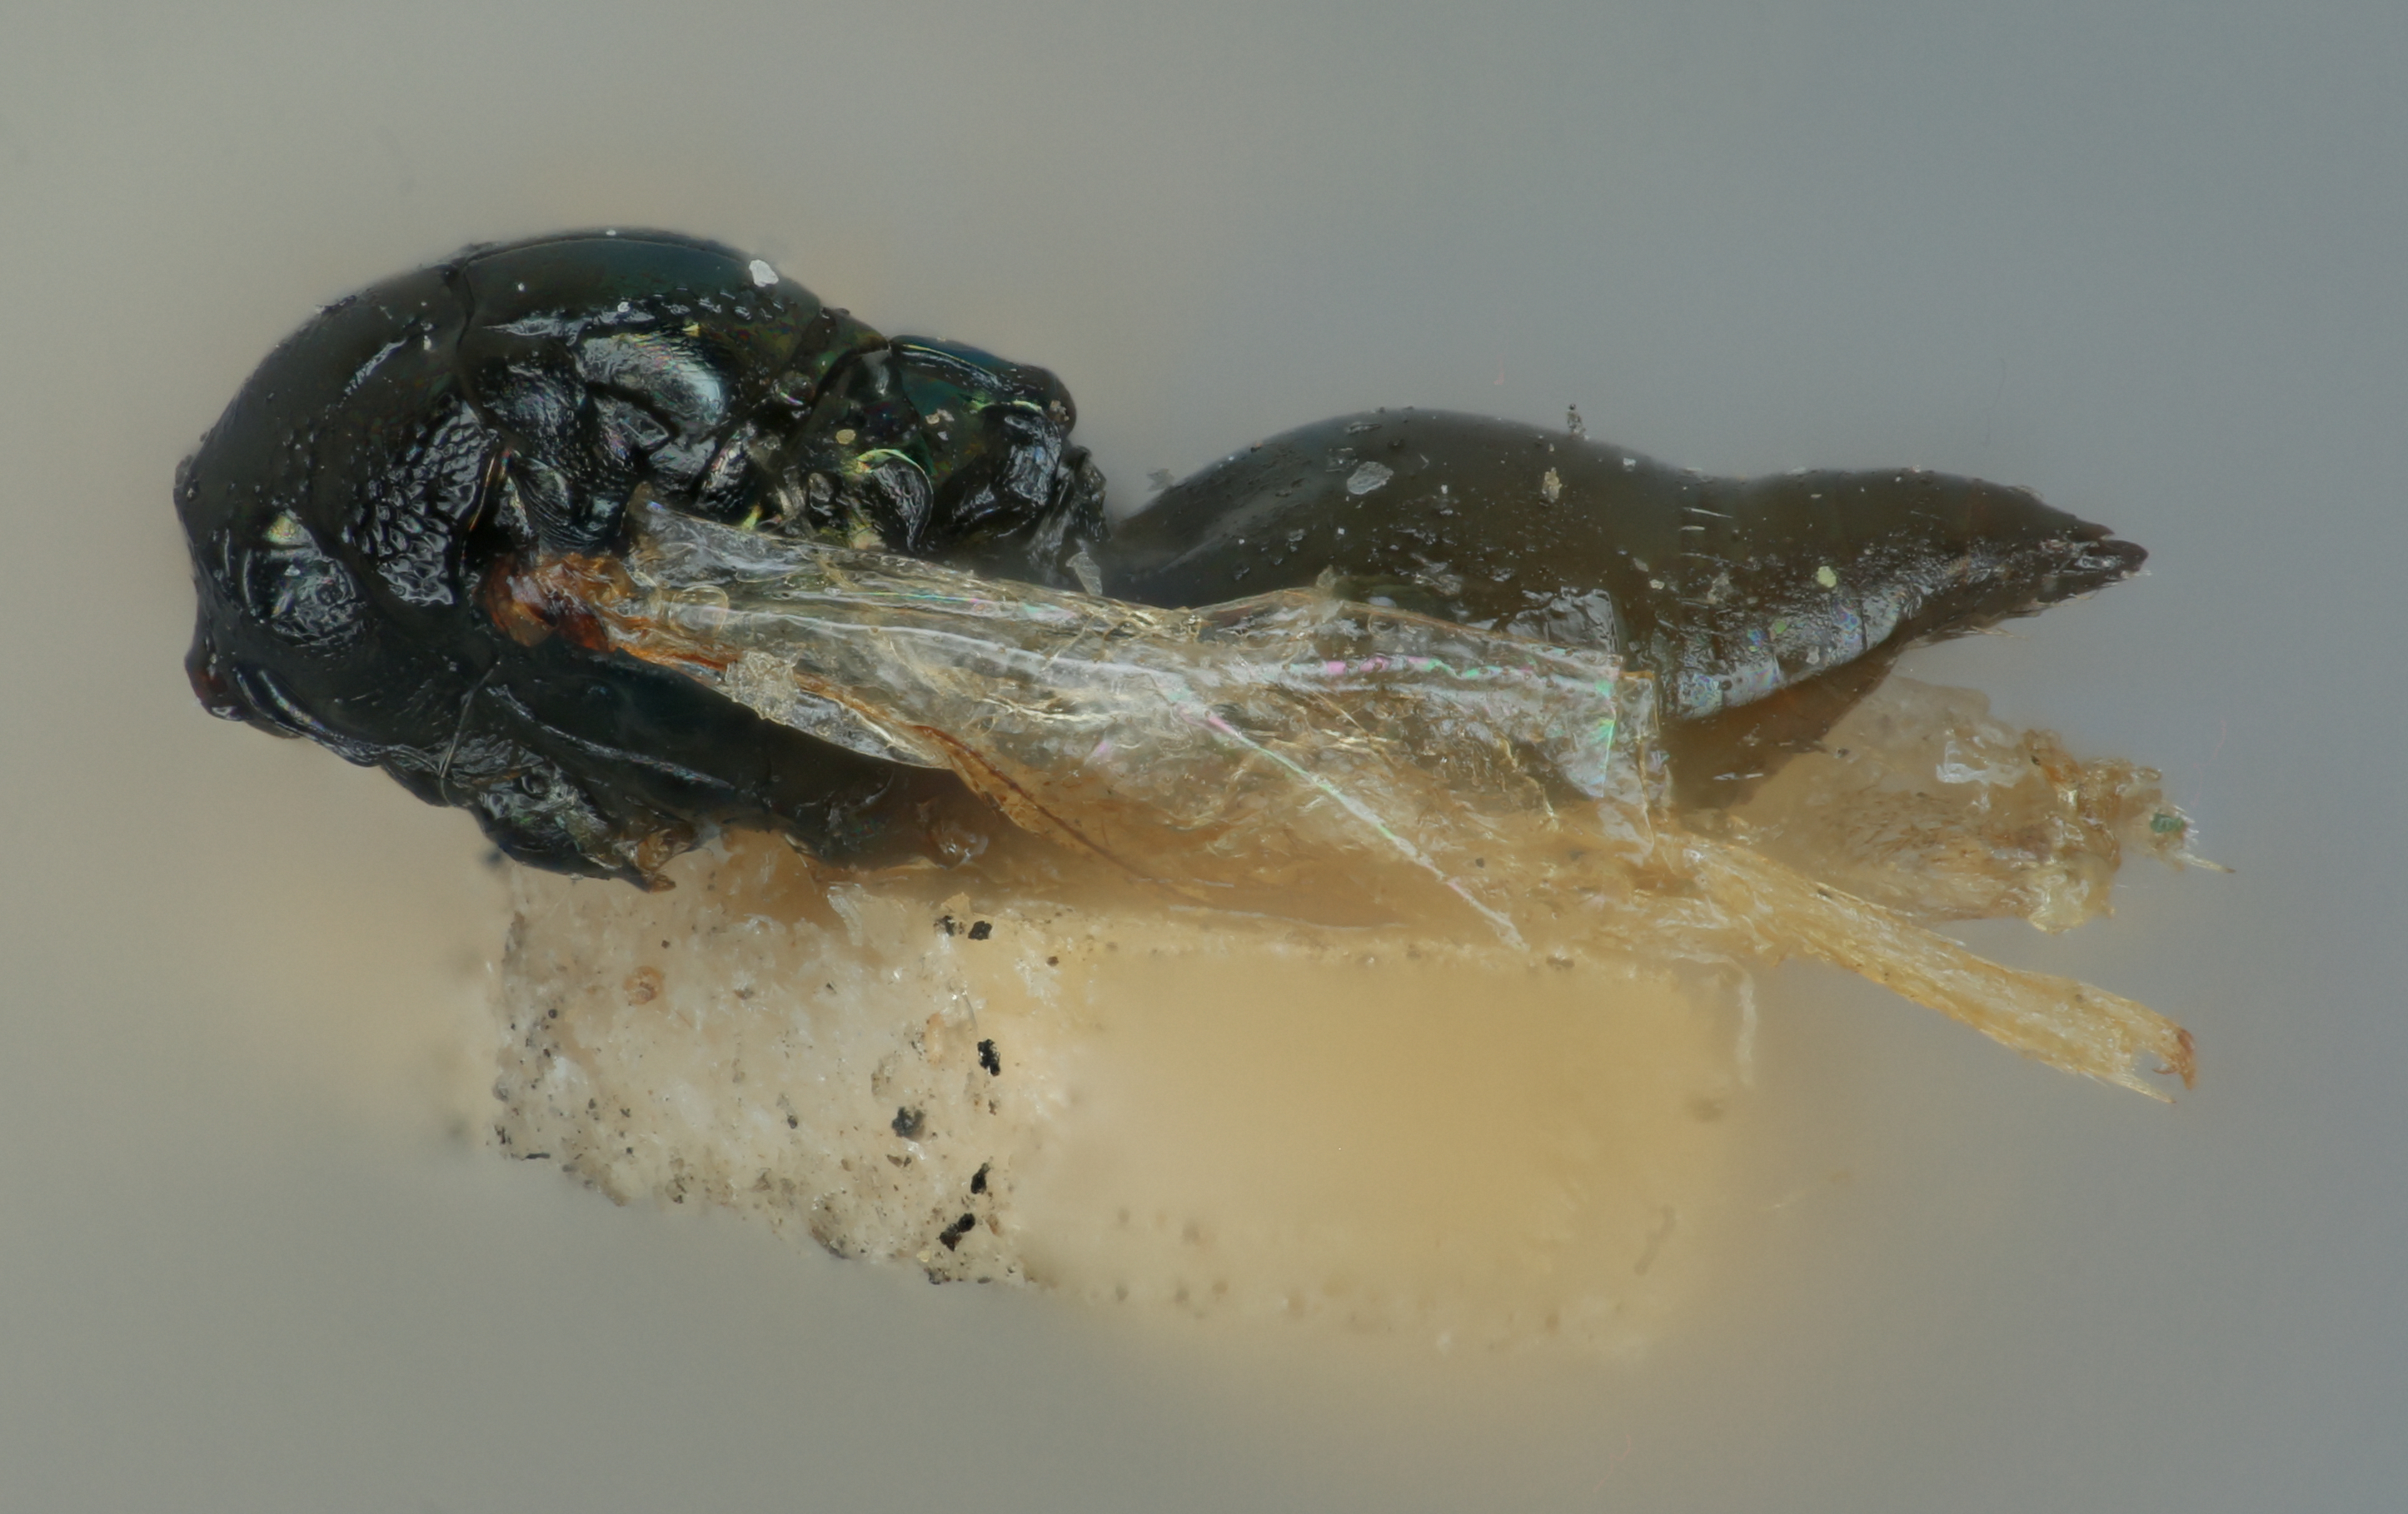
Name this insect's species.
Elachistus flavipes
